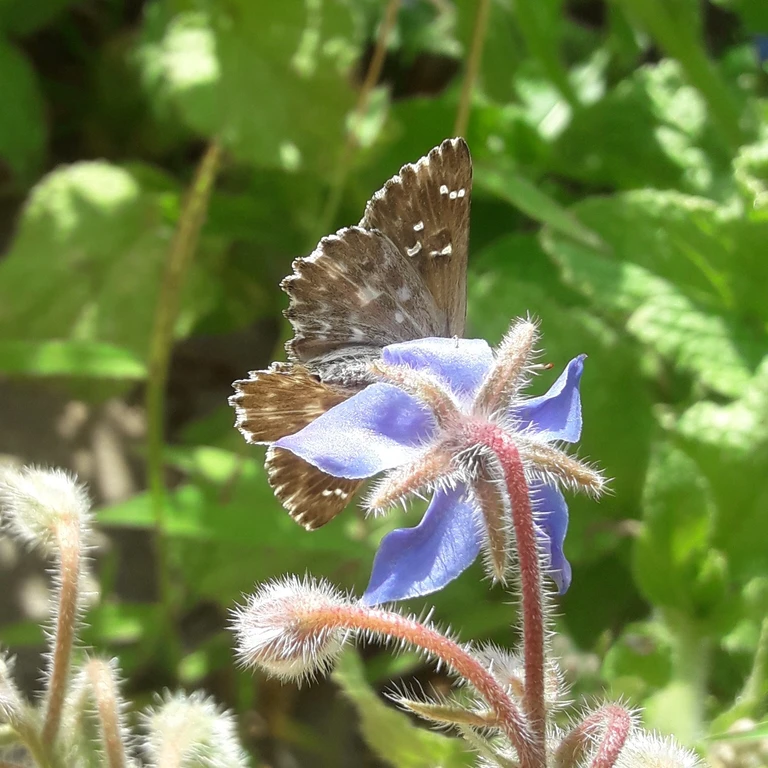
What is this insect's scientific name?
Carcharodus alceae
